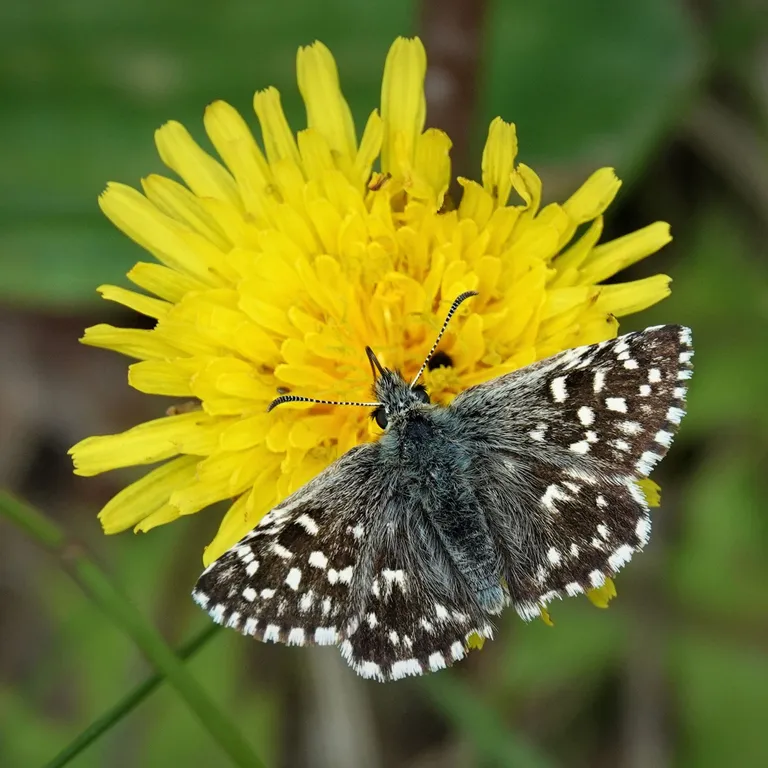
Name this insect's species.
Pyrgus malvae
